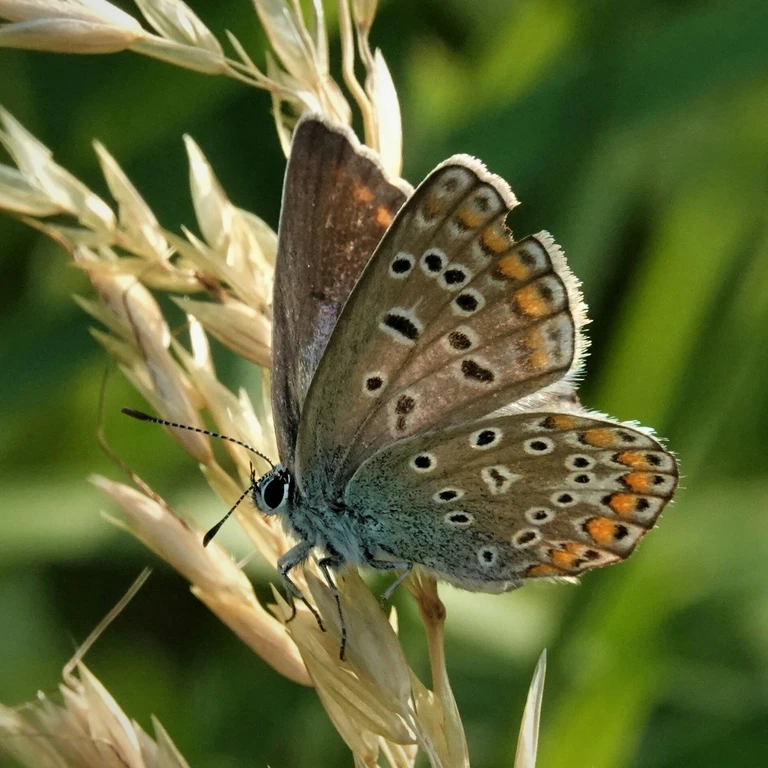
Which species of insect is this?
Polyommatus icarus
